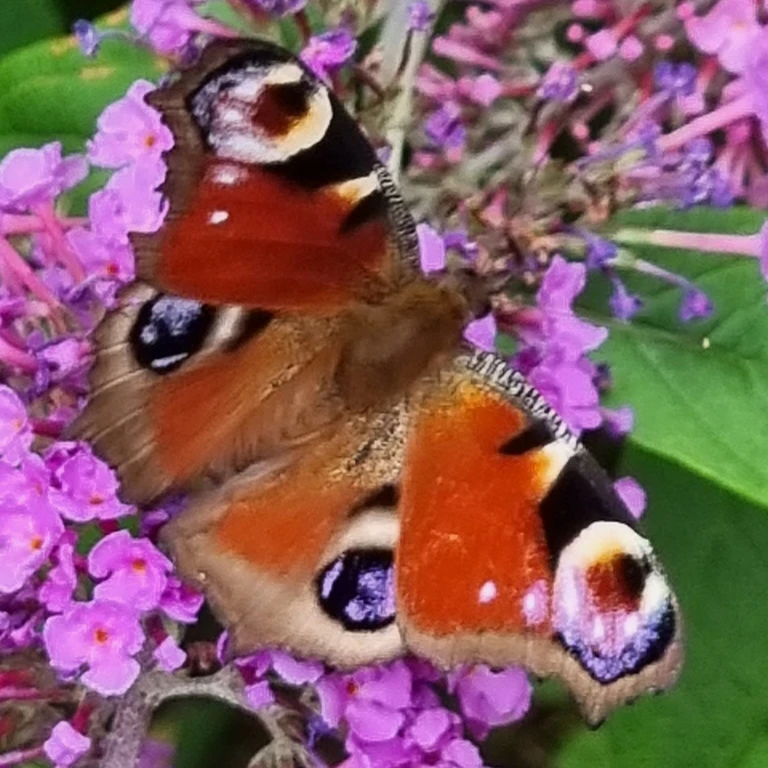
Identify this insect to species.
Aglais io
